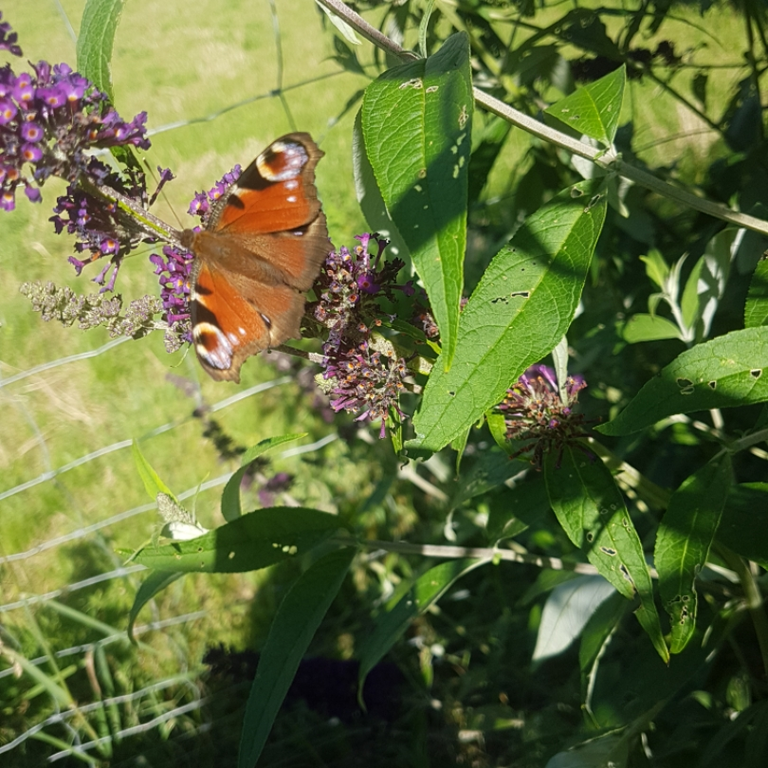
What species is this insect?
Aglais io
